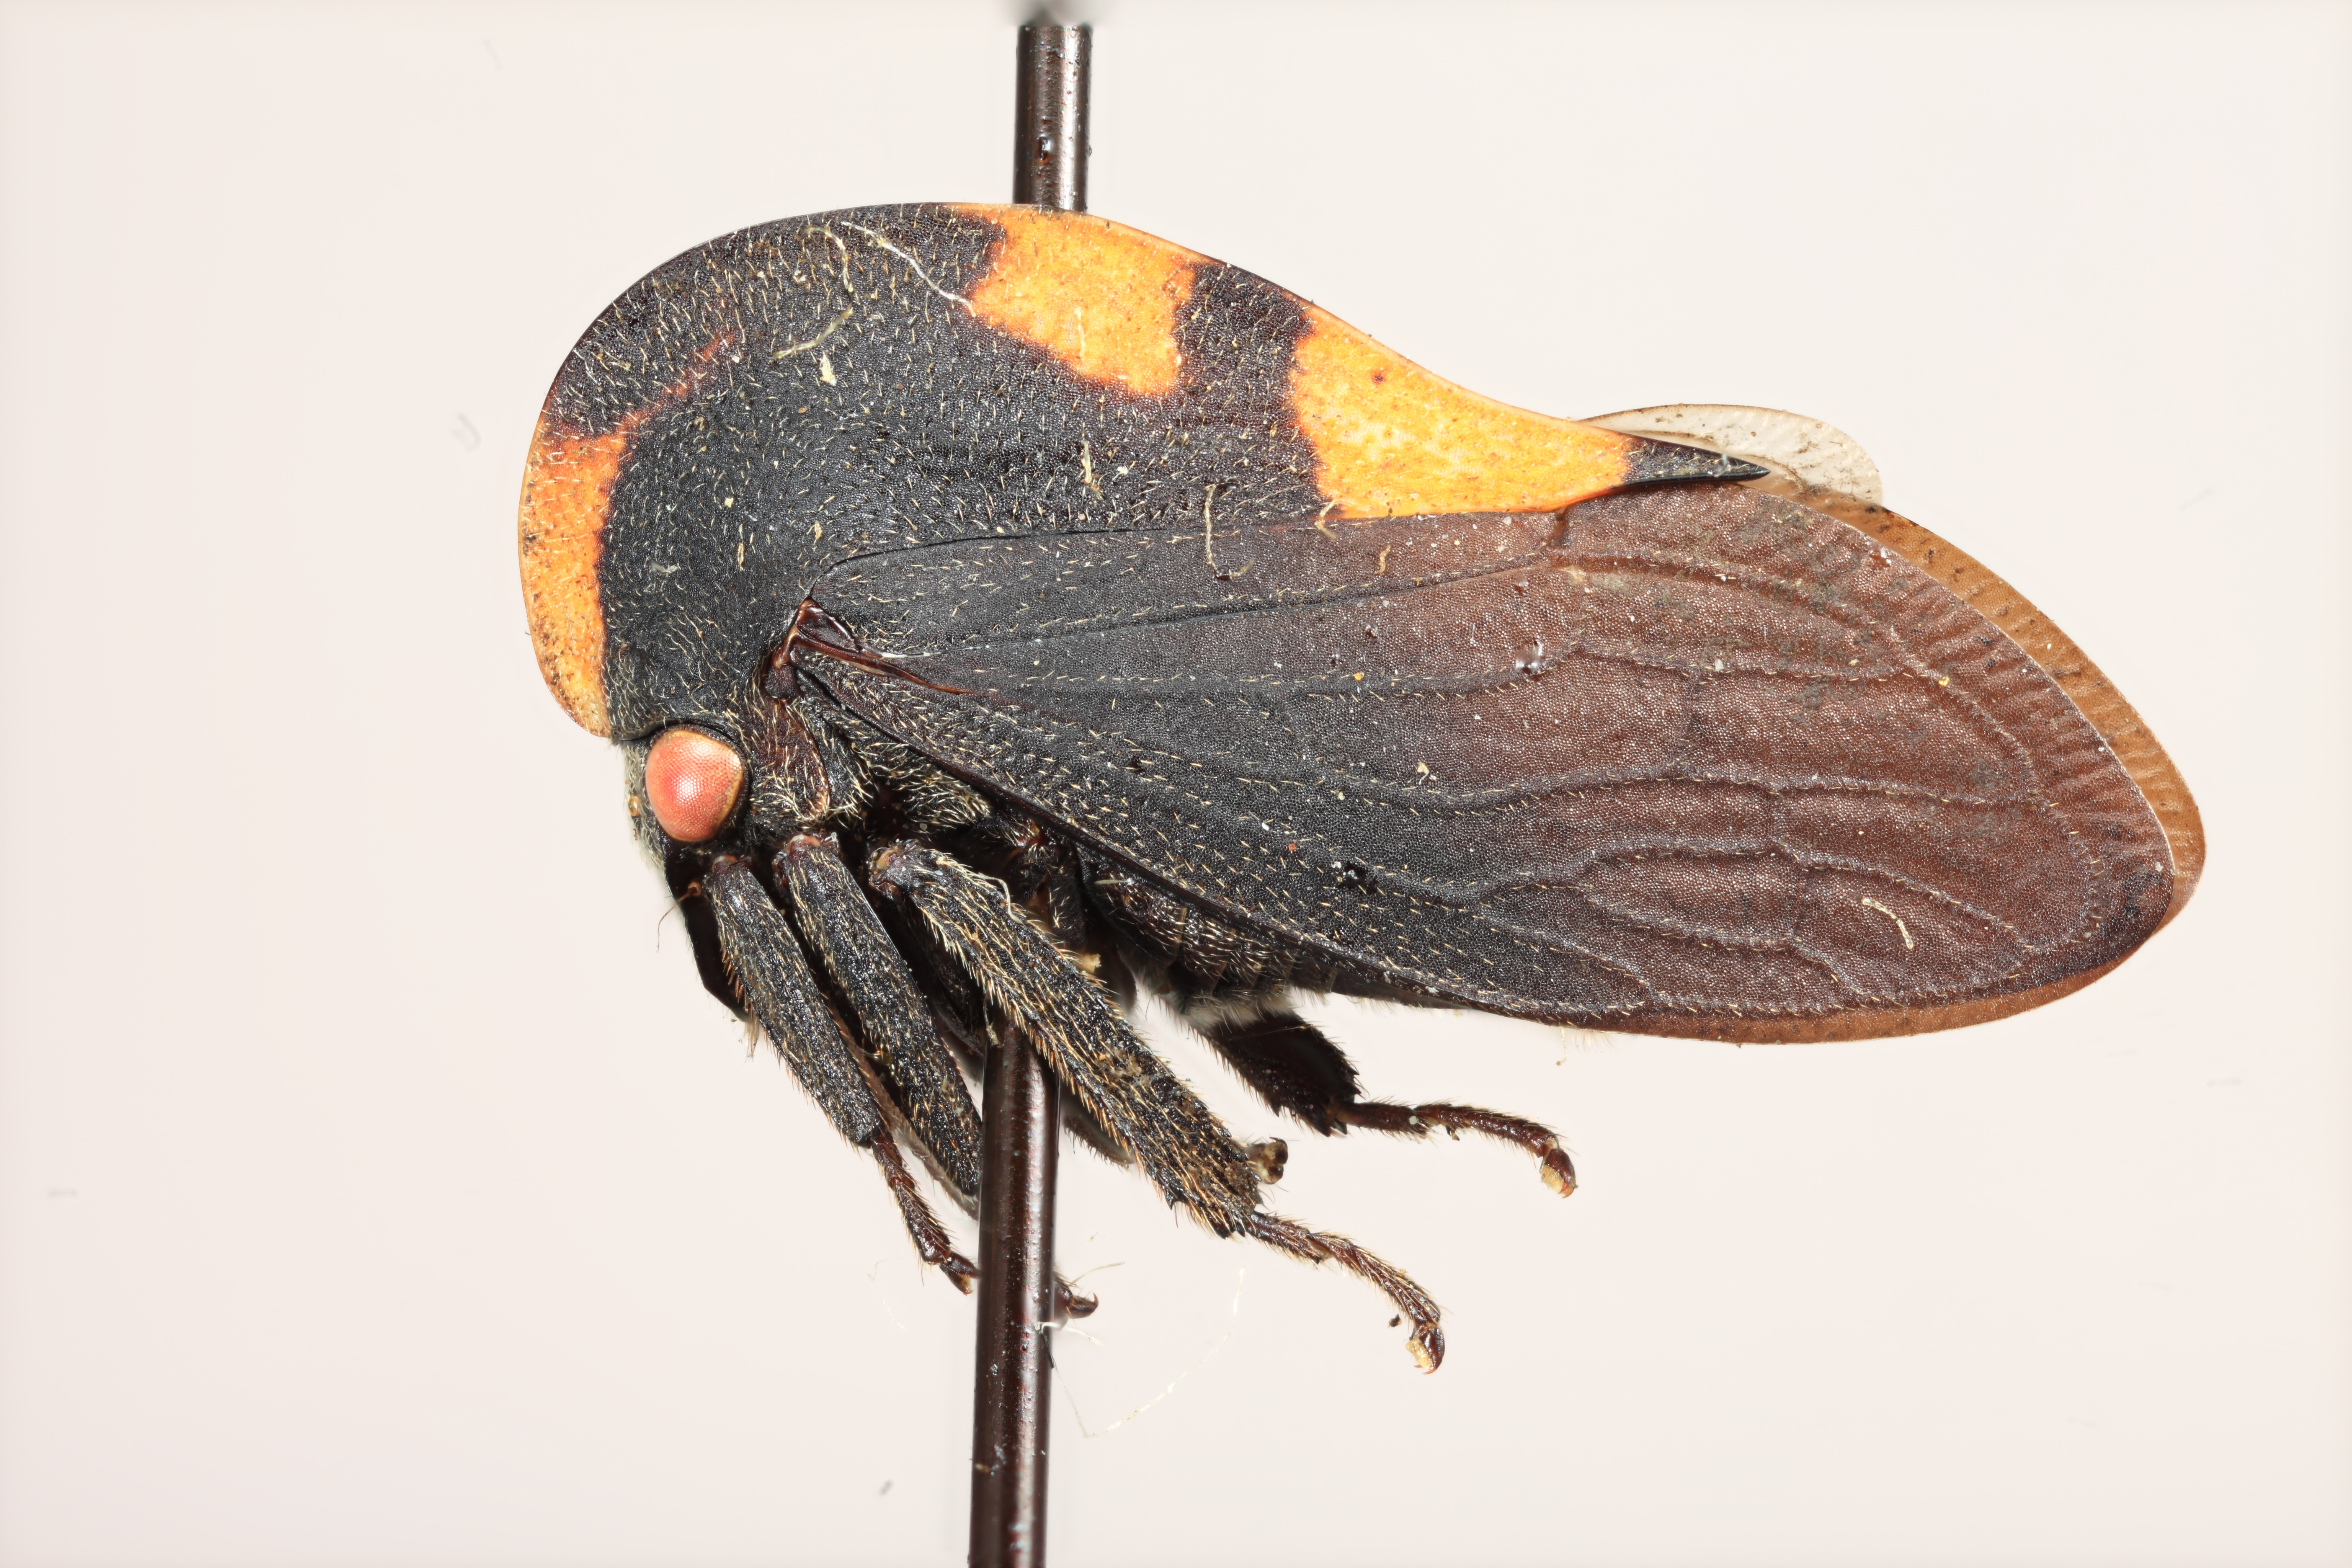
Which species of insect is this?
Membracis humilis
